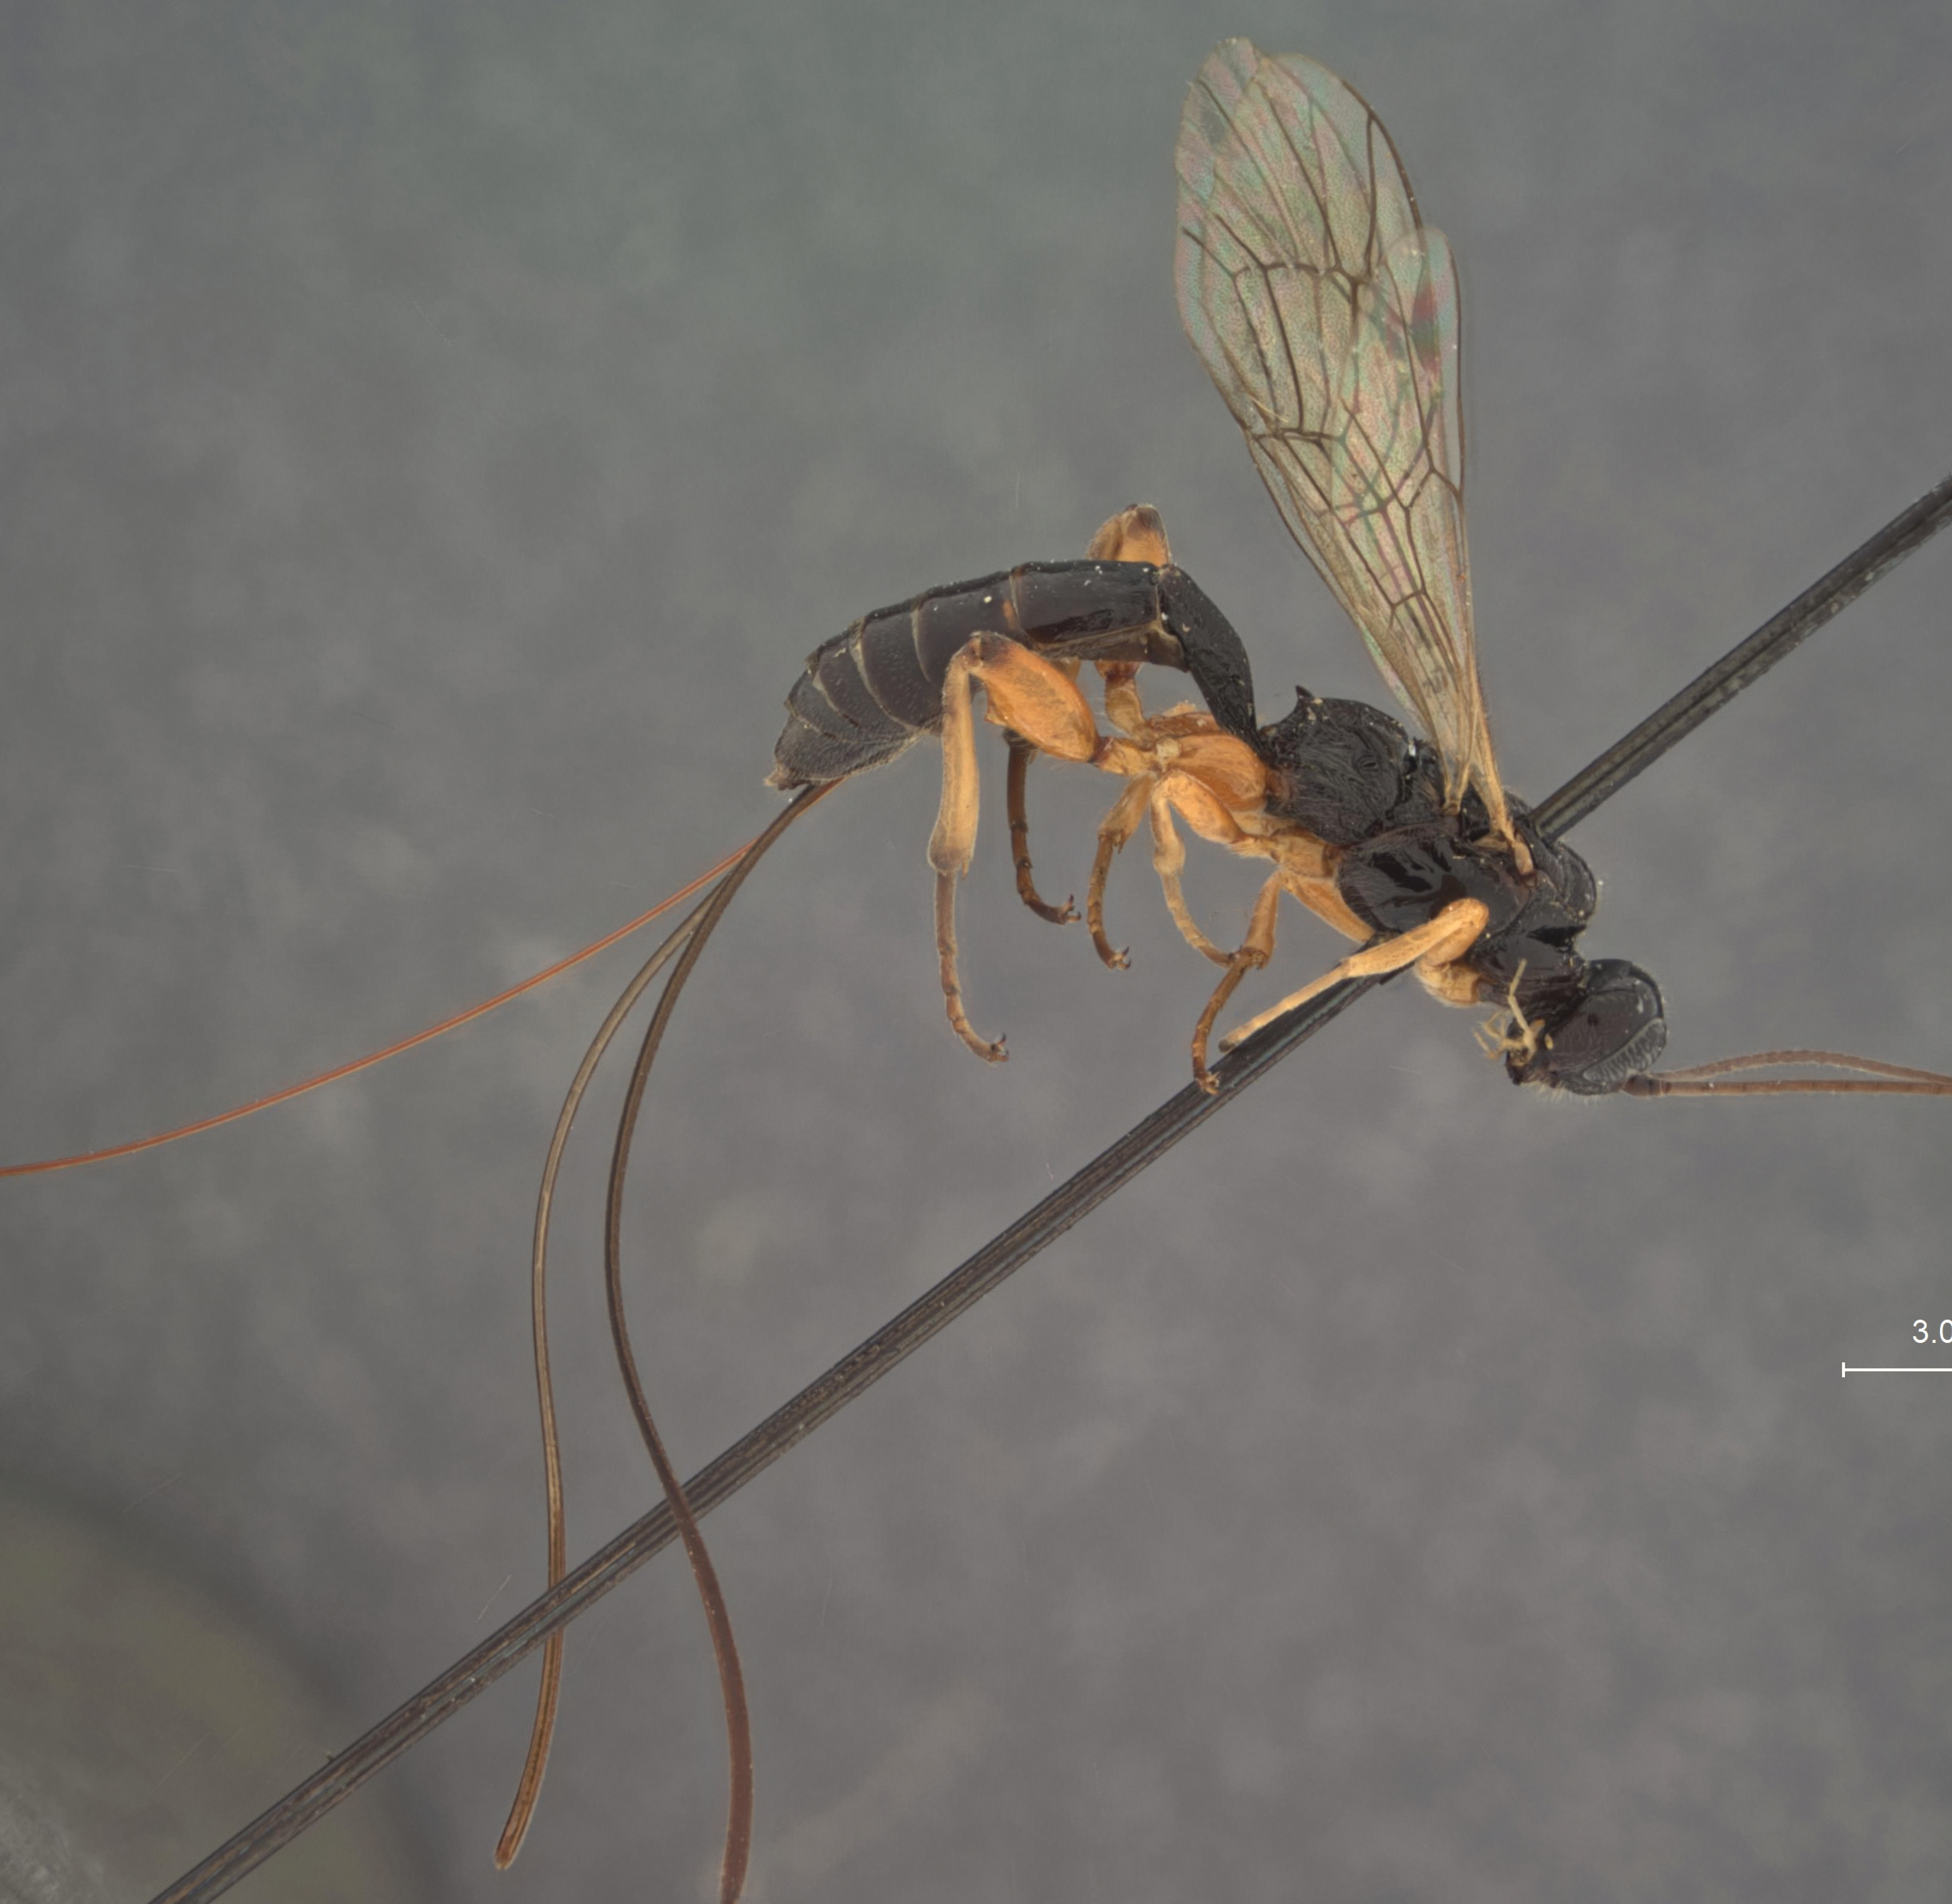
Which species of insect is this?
Odontomerus striatus
